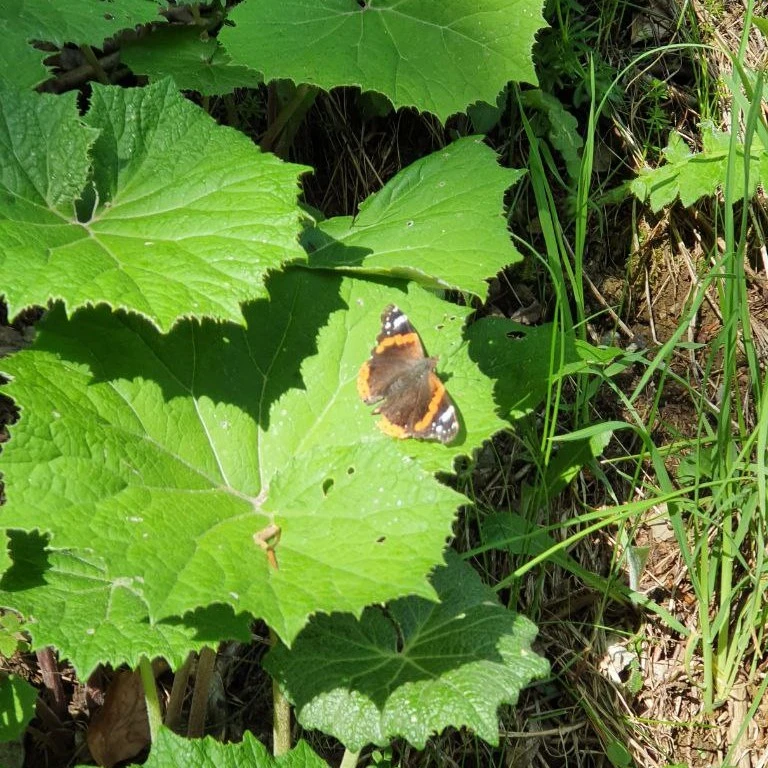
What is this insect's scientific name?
Vanessa atalanta
